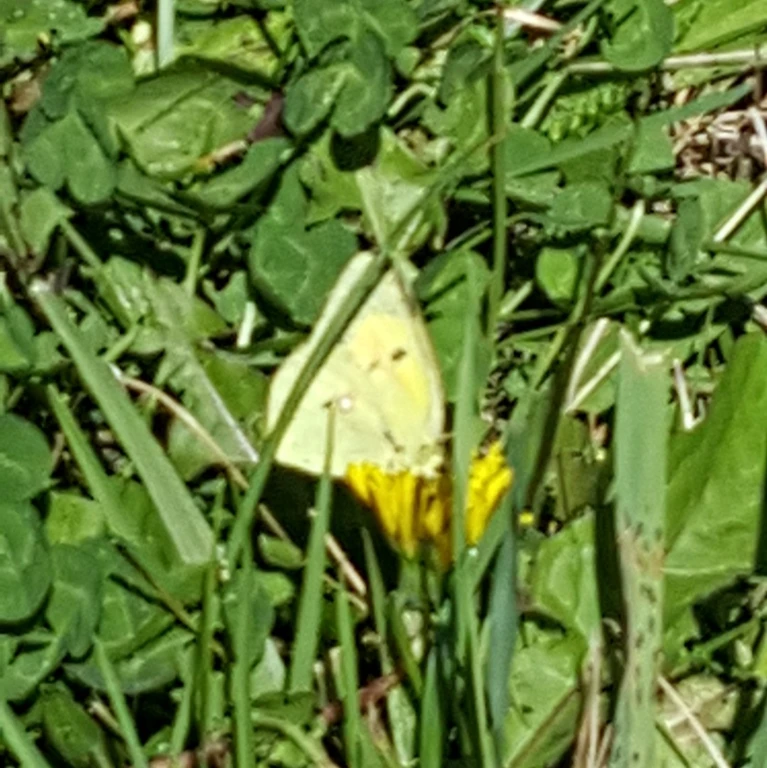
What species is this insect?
Colias croceus
